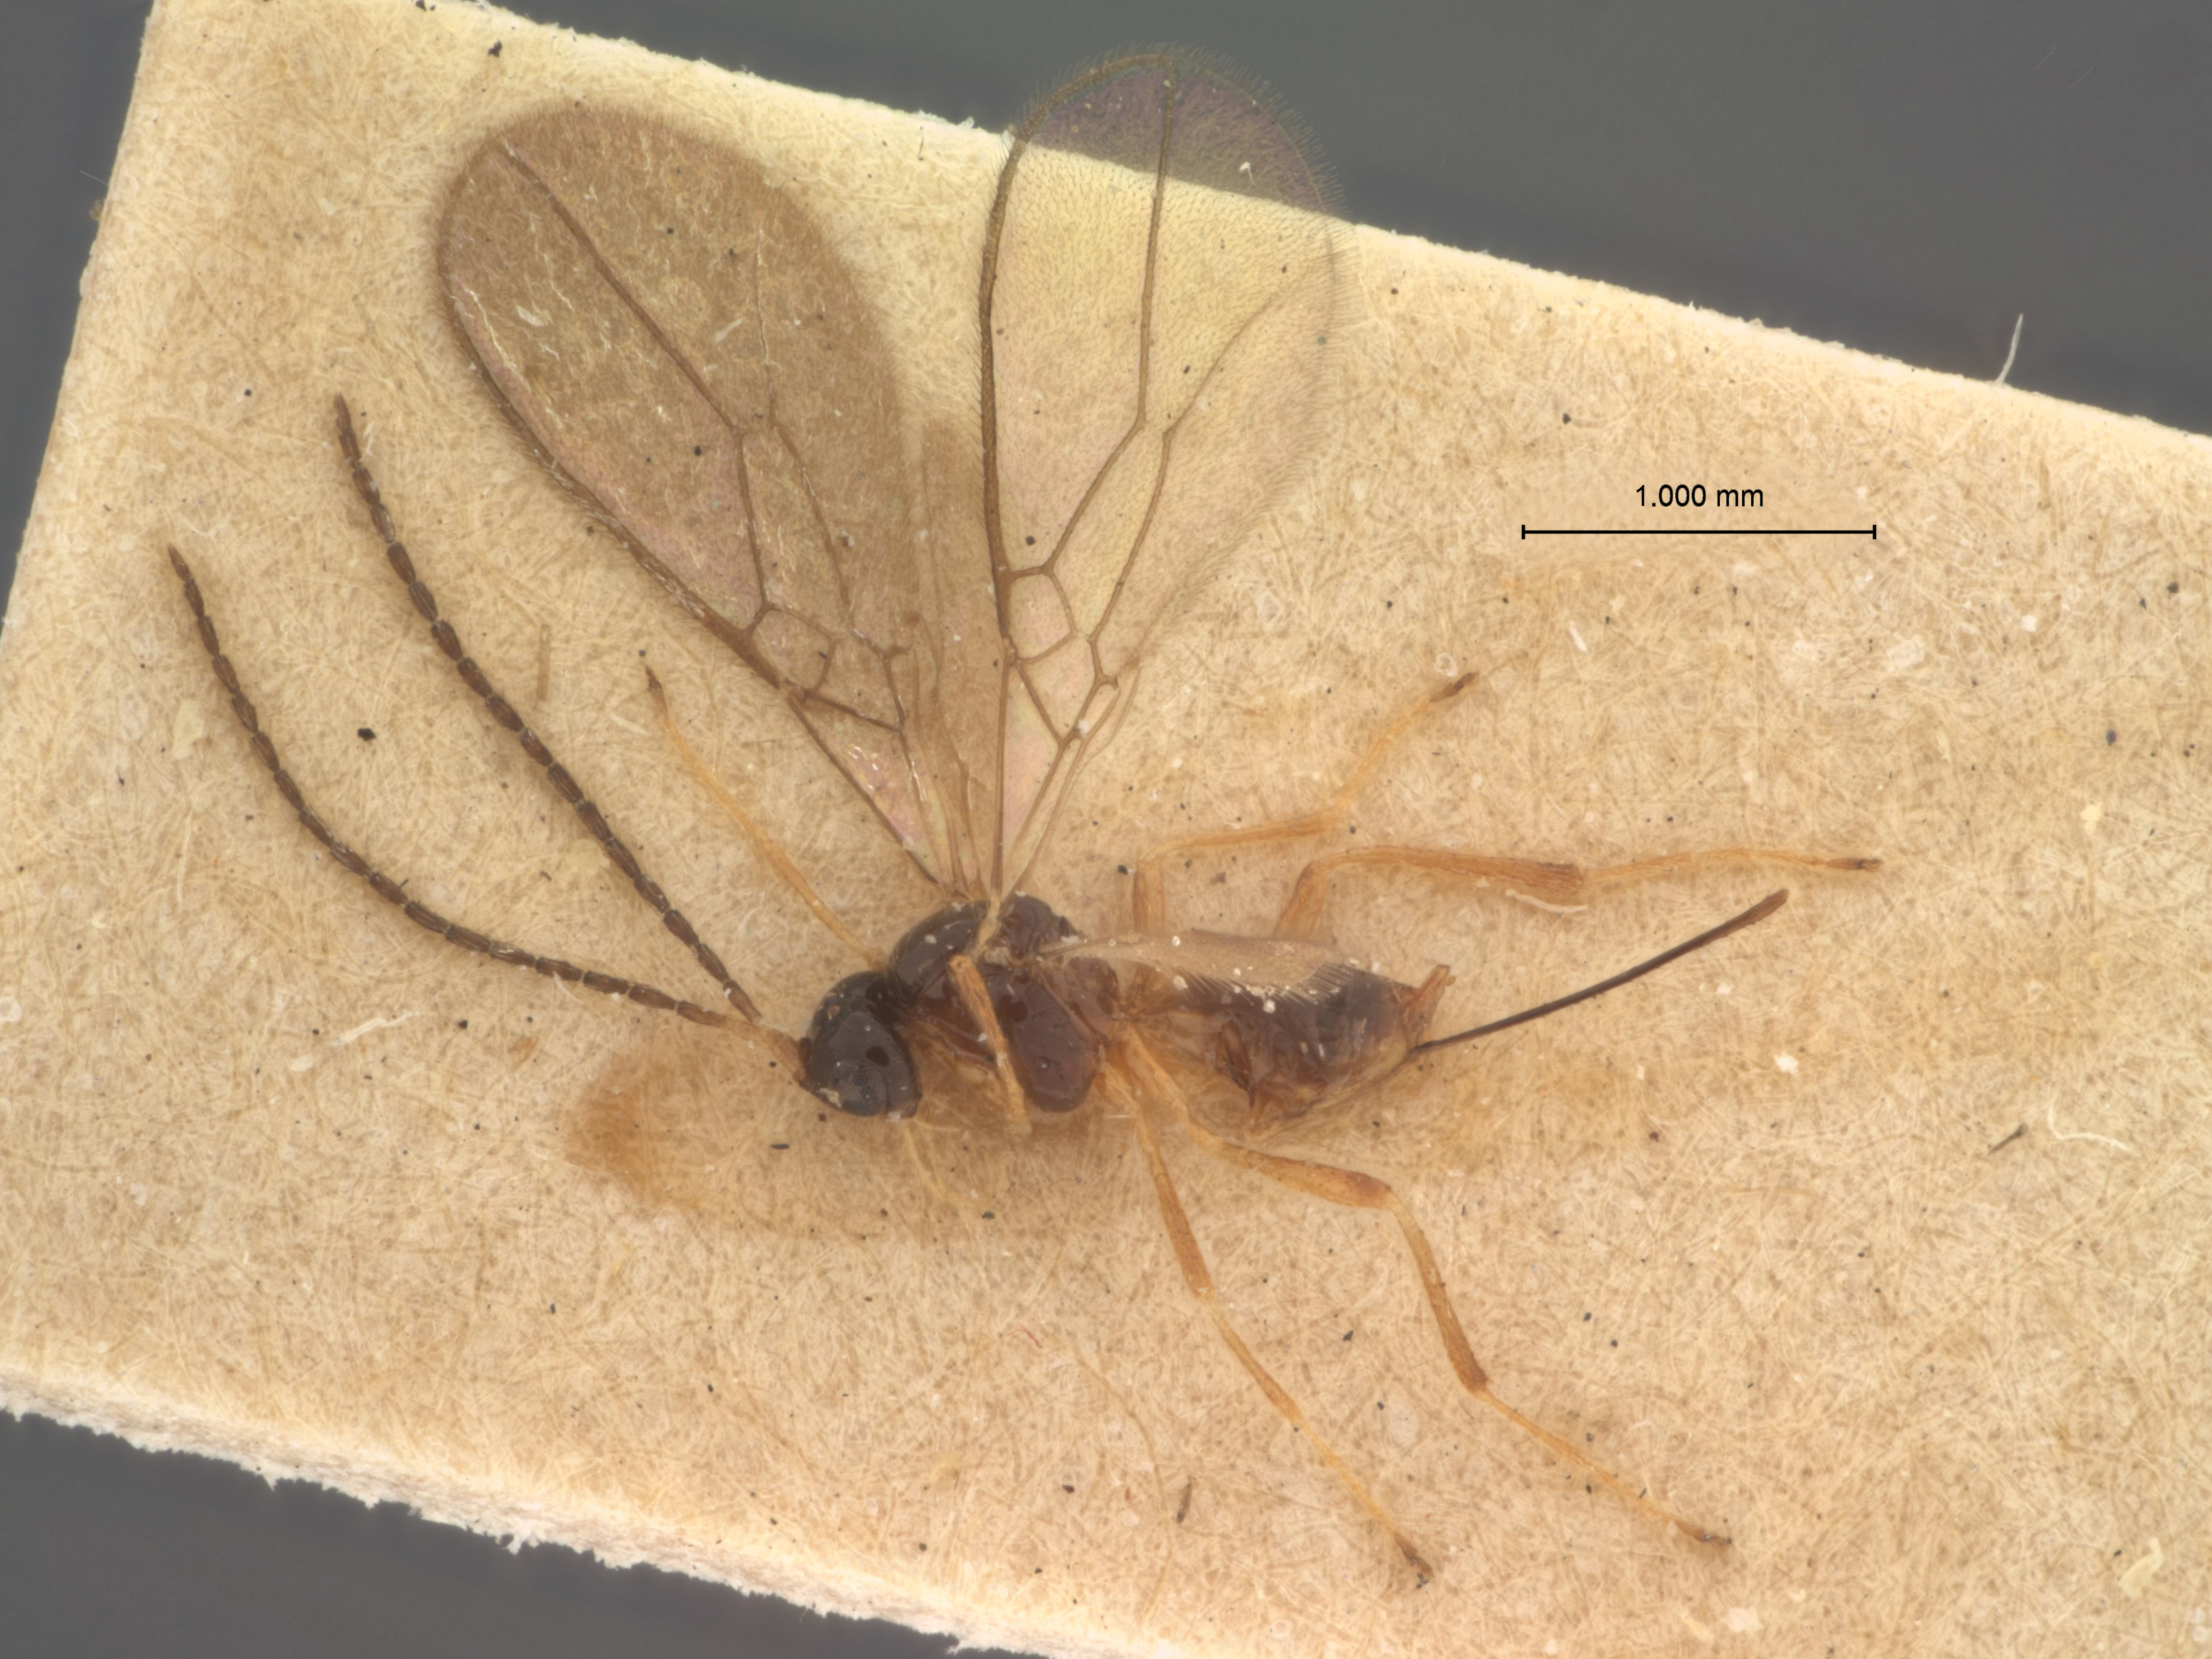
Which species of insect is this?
Aspilota alua
